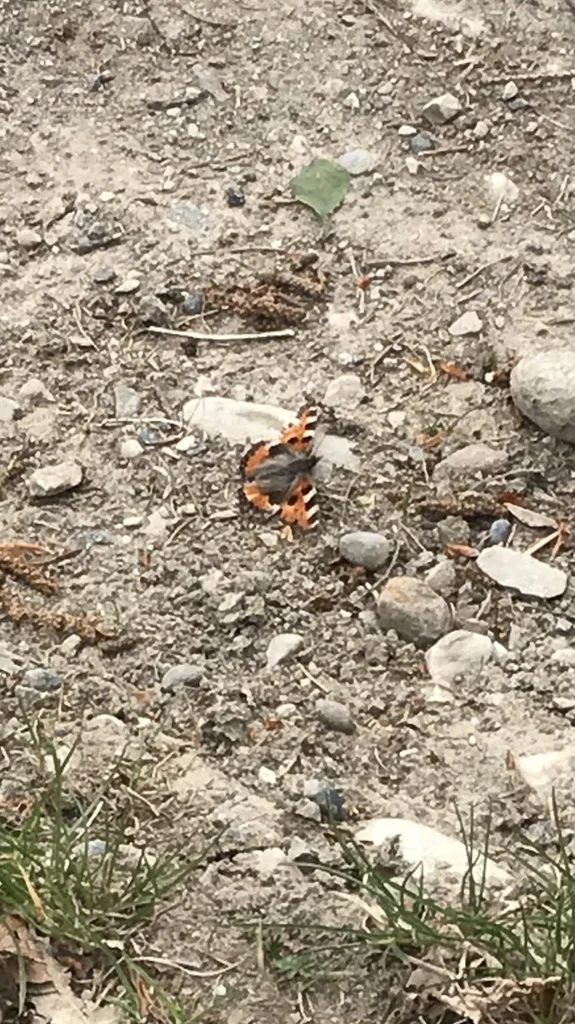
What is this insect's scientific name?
Aglais urticae
